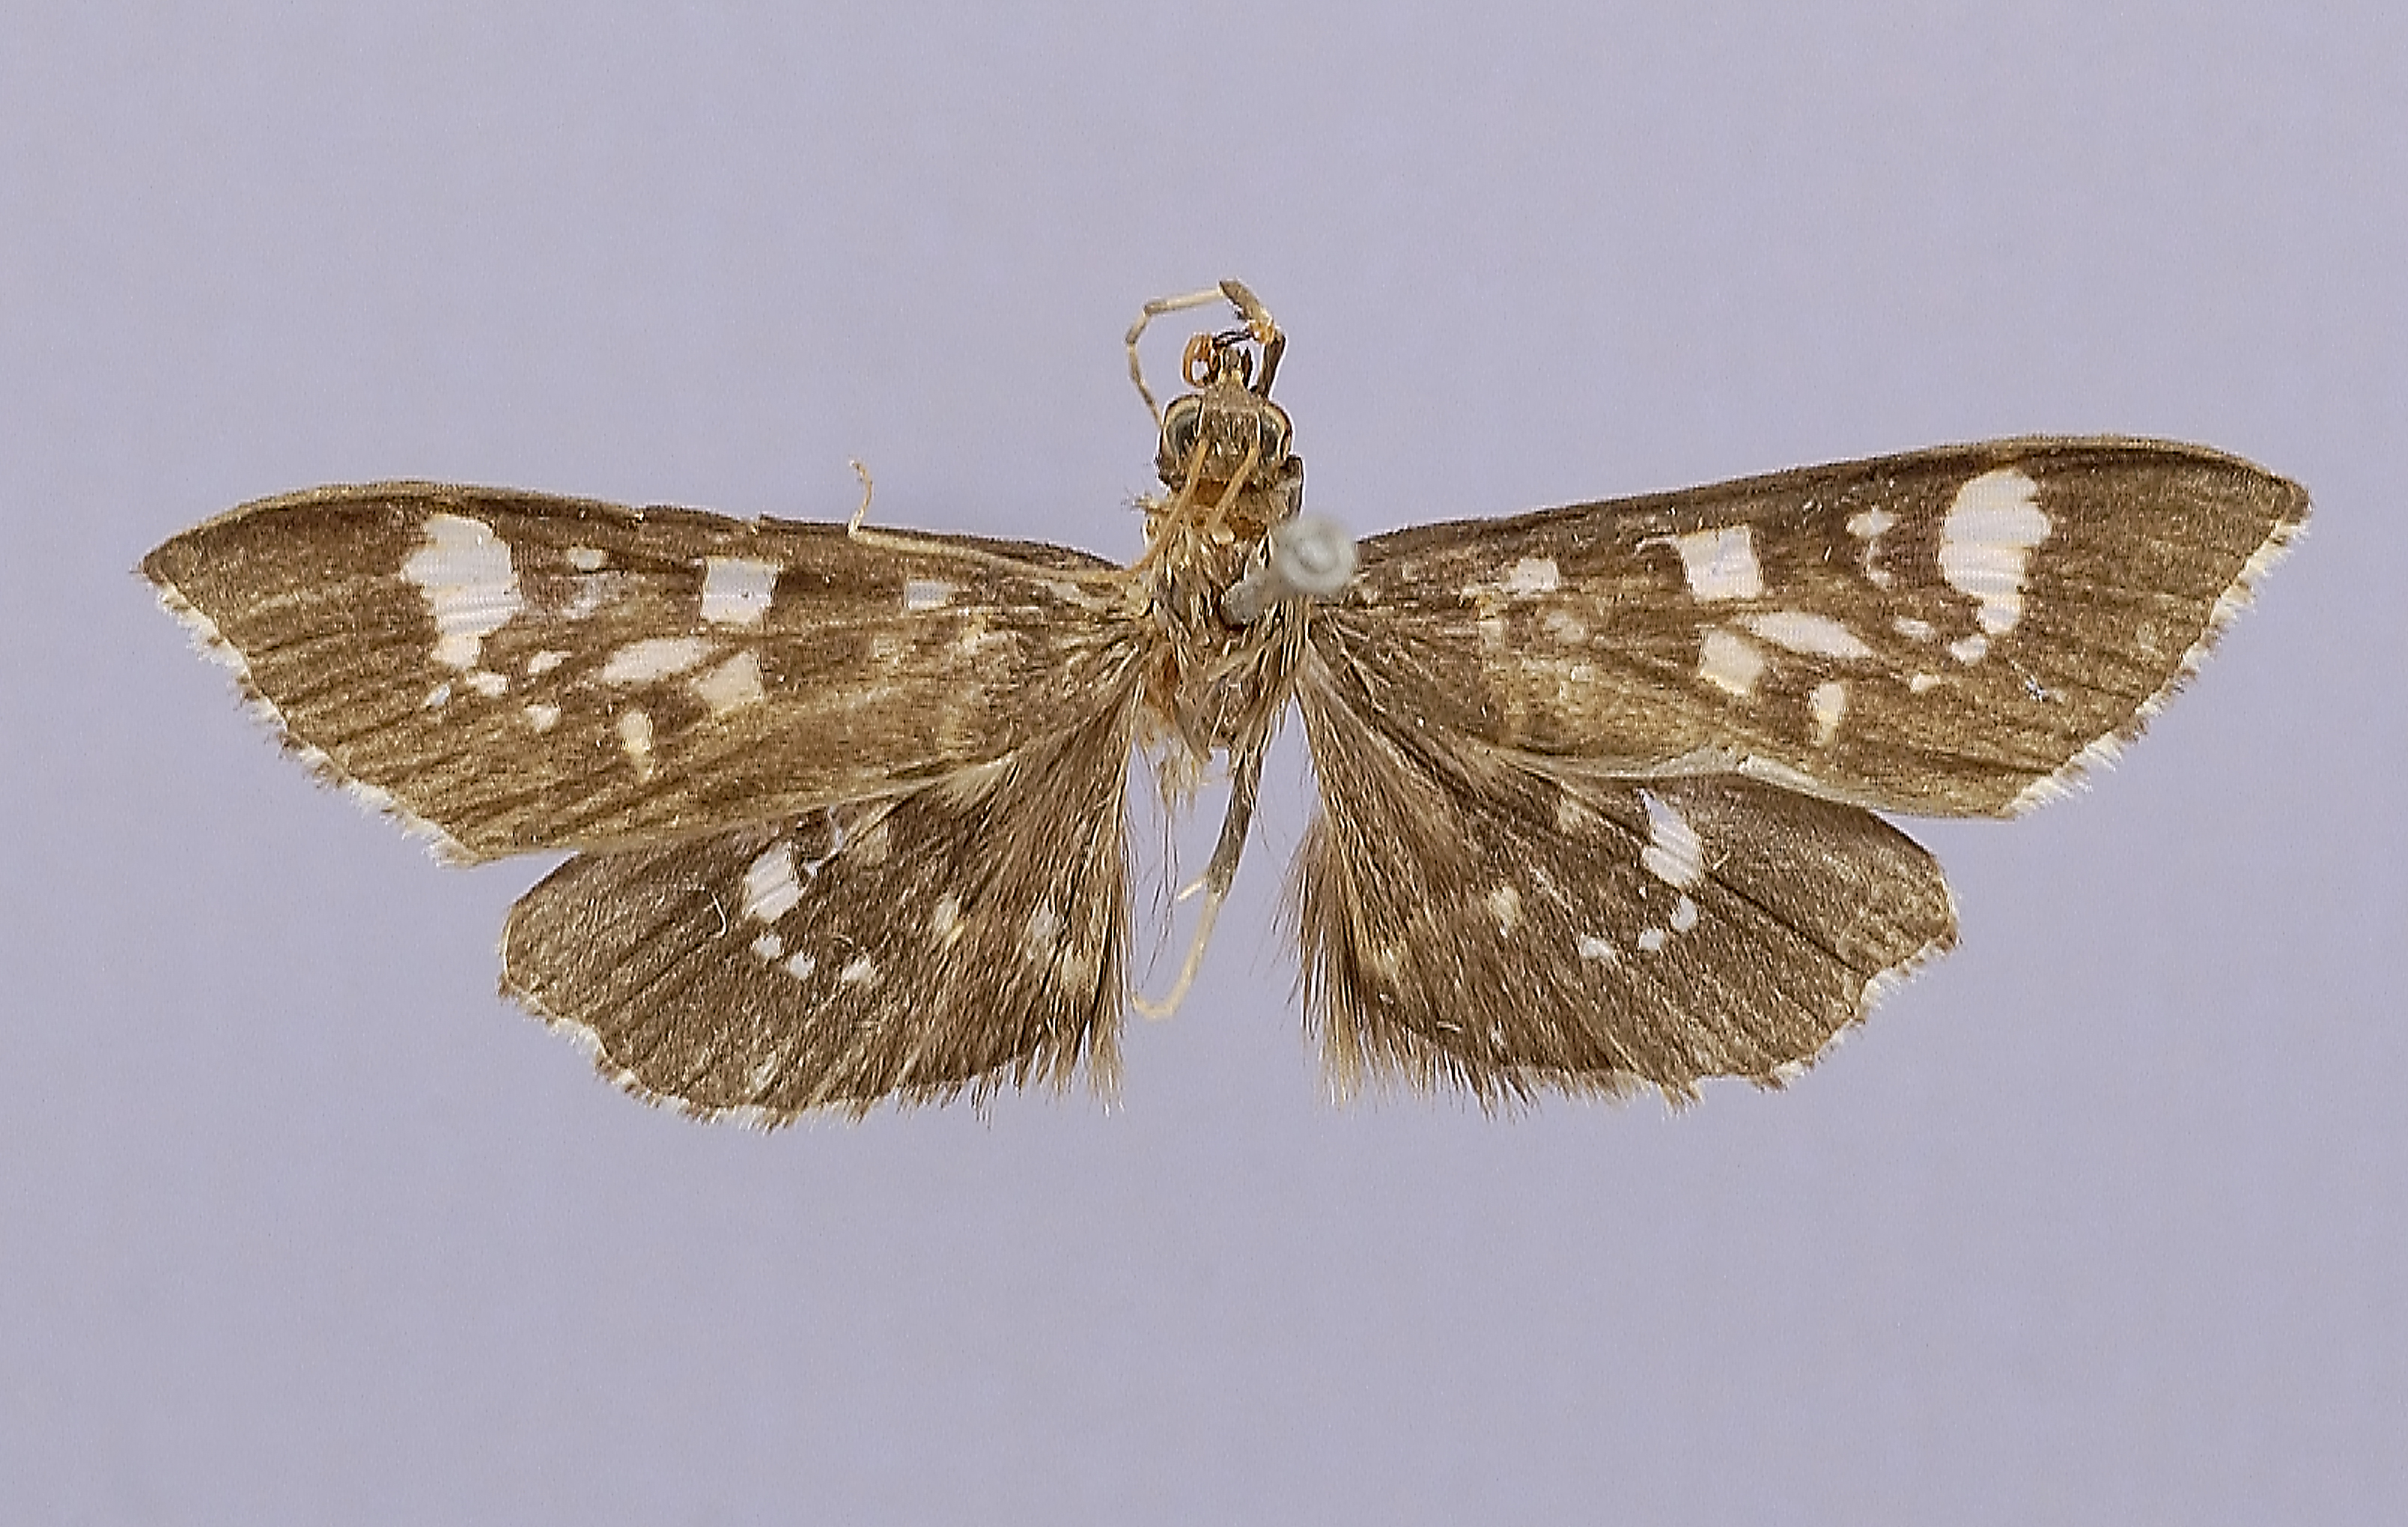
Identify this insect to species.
Nacoleia variospilalis
